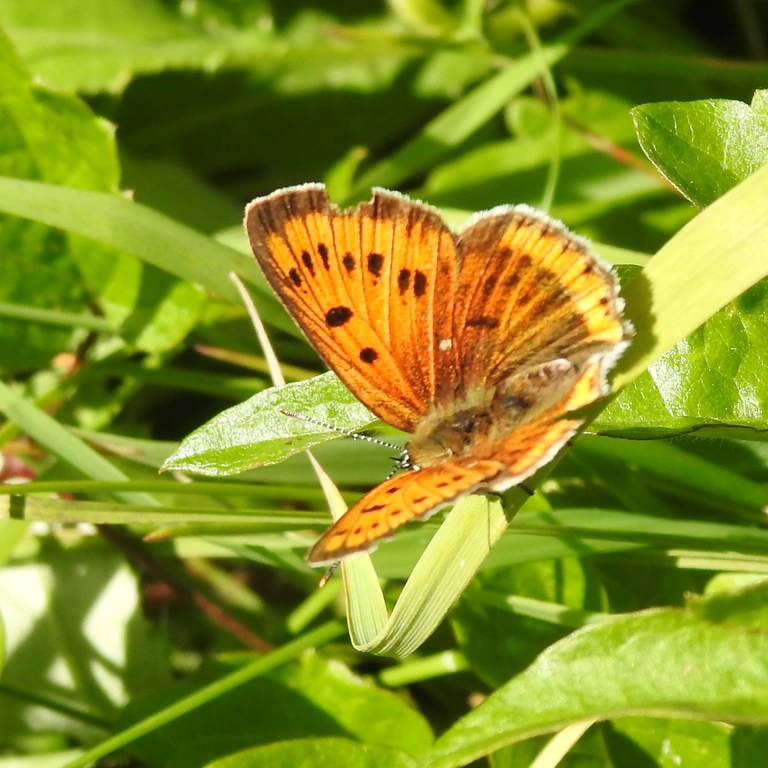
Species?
Lycaena dispar
